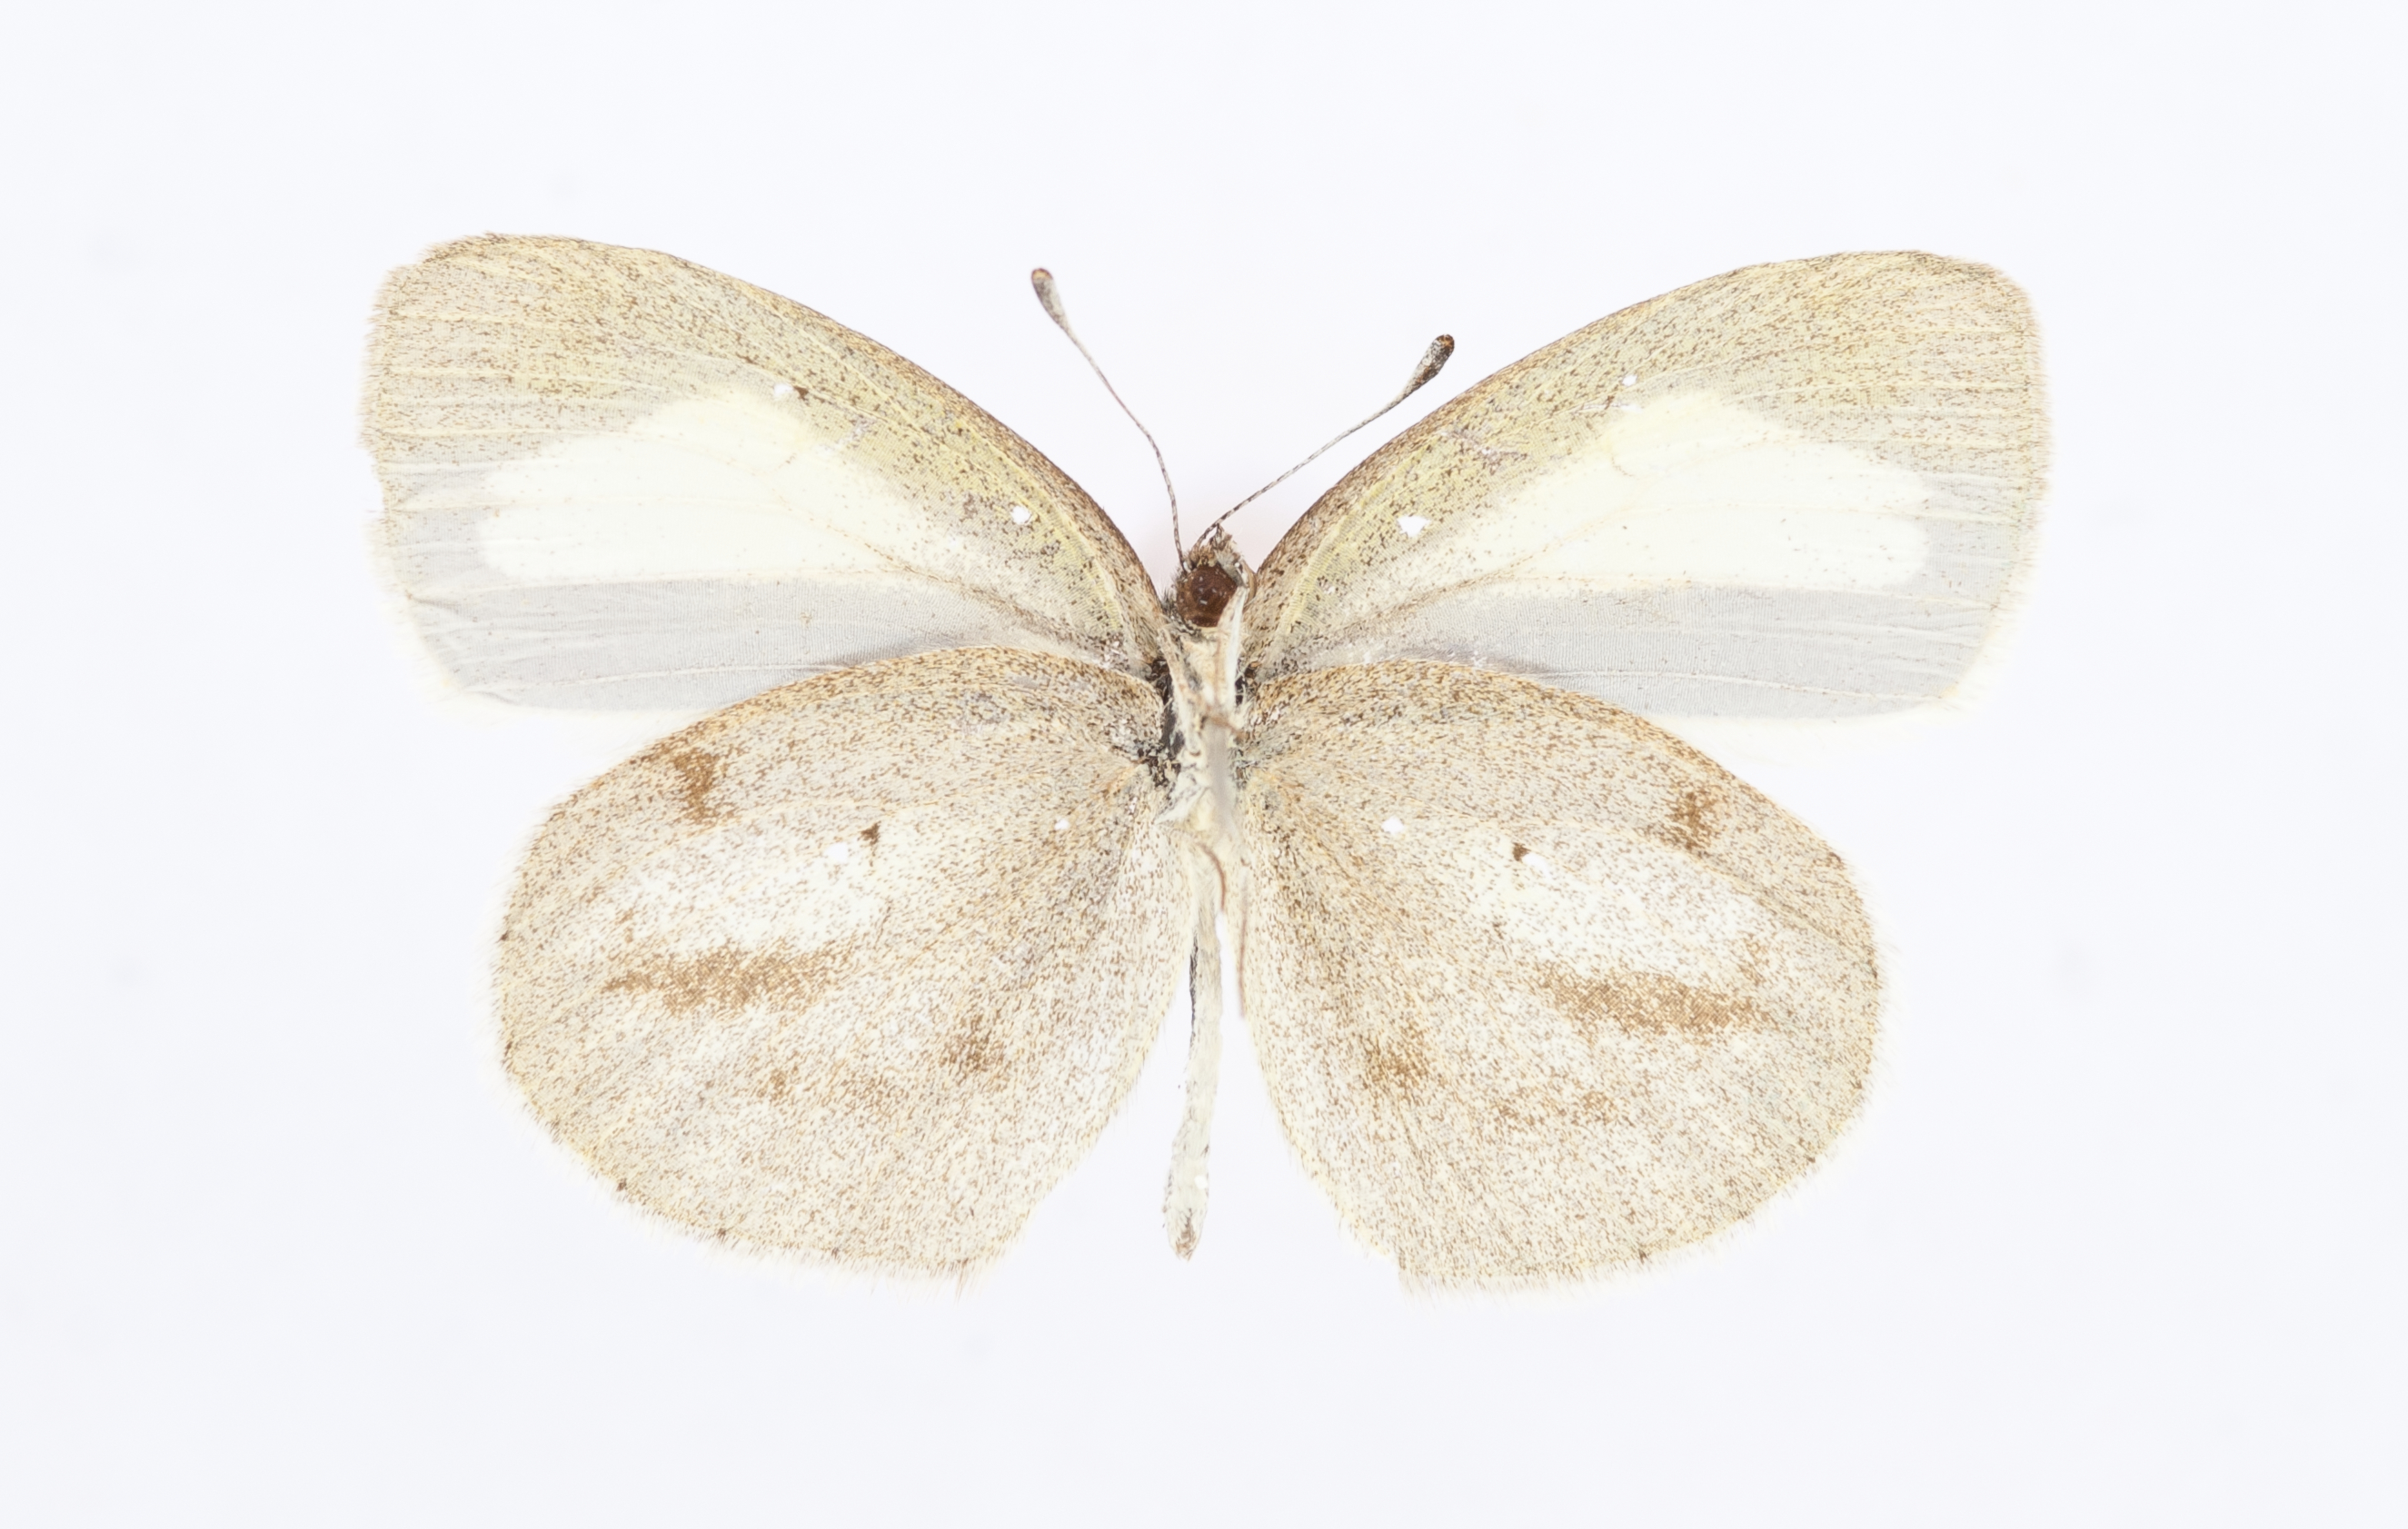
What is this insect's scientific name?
Eurema nigrocincta
